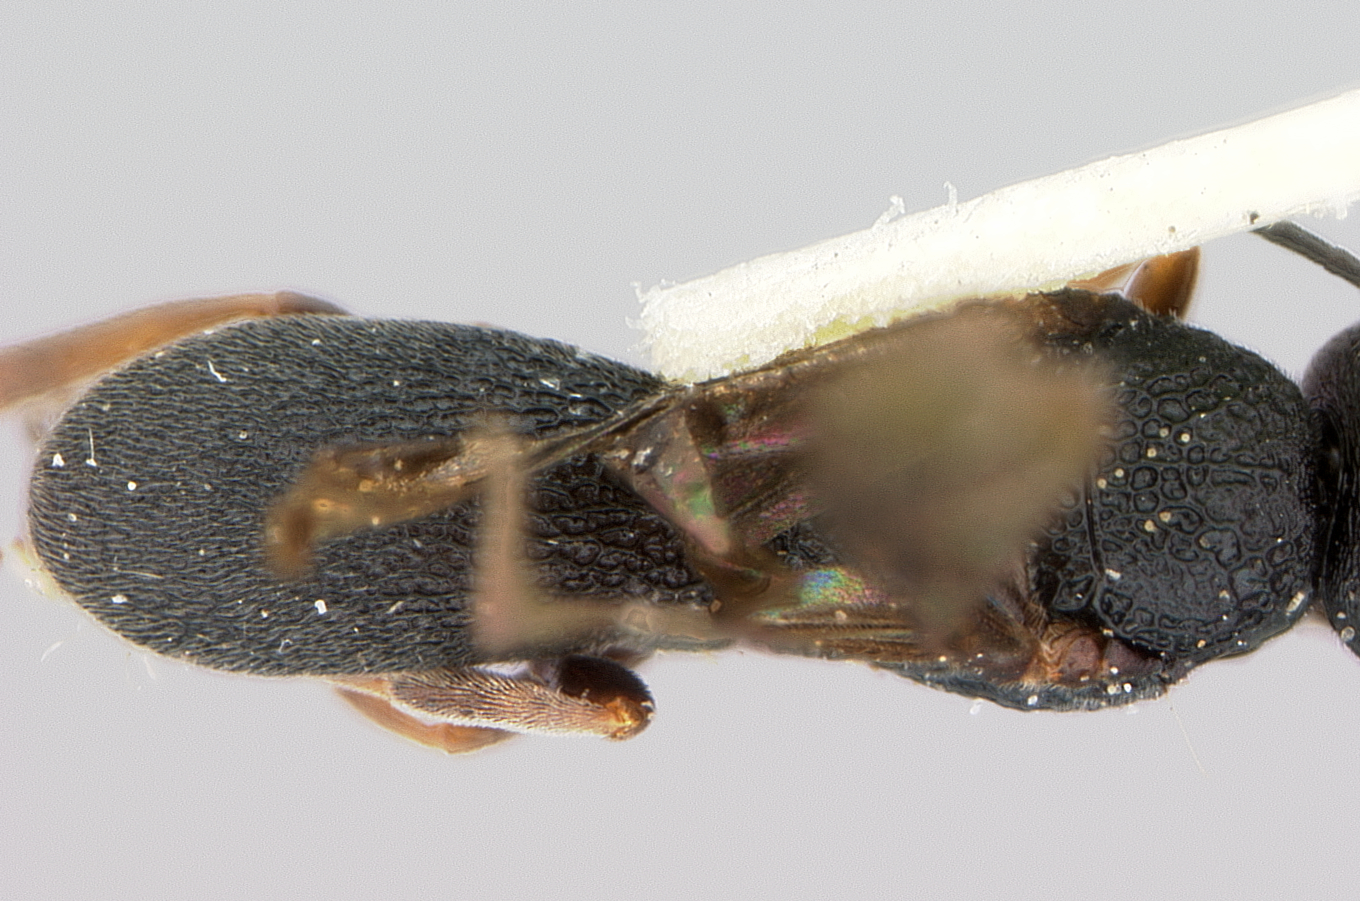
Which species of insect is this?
Chelonus longipalpis
